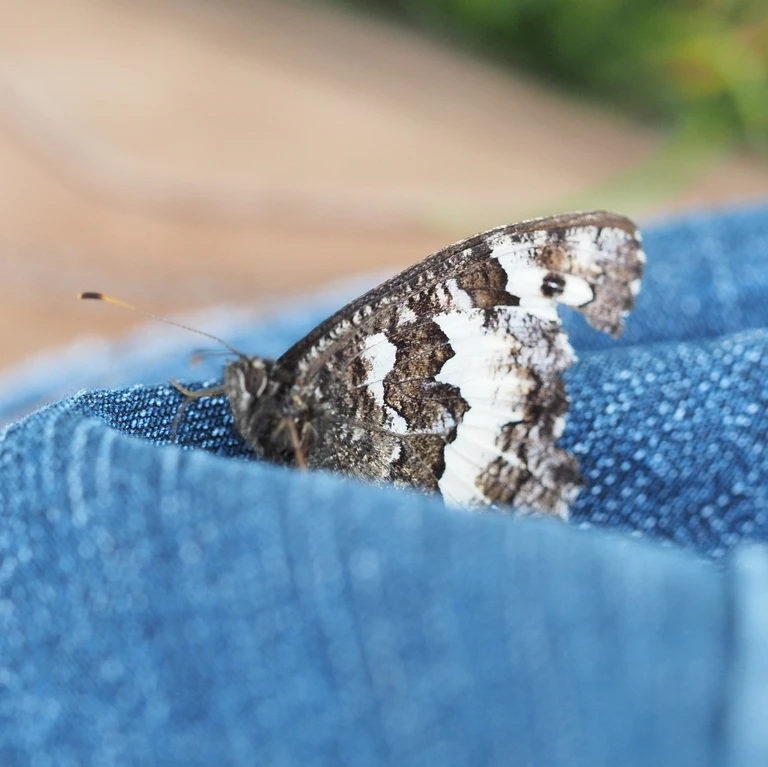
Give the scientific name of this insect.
Brintesia circe
